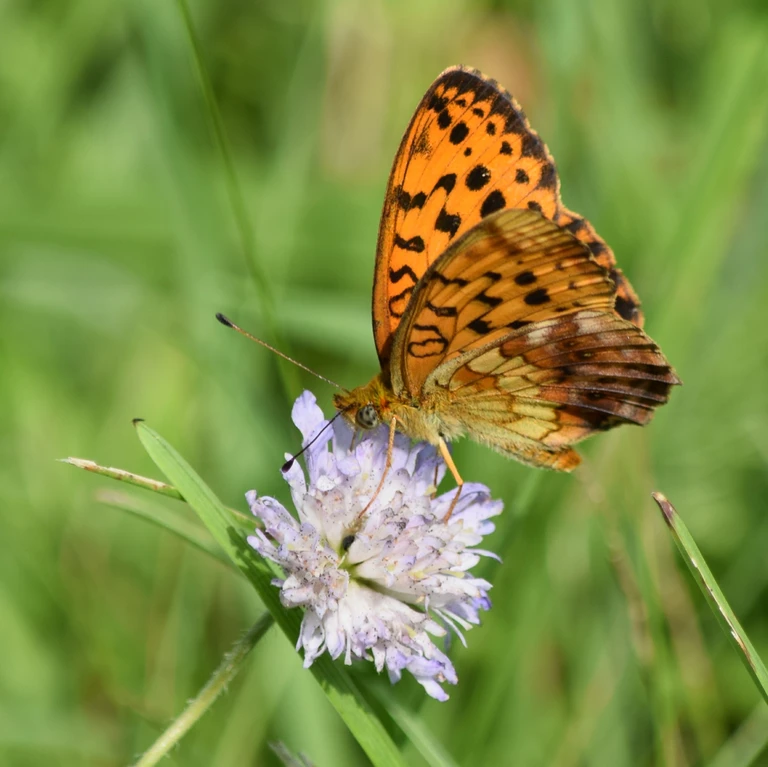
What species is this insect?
Brenthis daphne
